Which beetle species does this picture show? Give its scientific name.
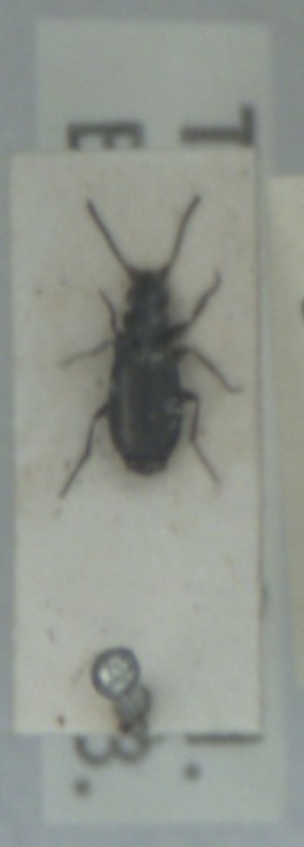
Syntomus foveatus
